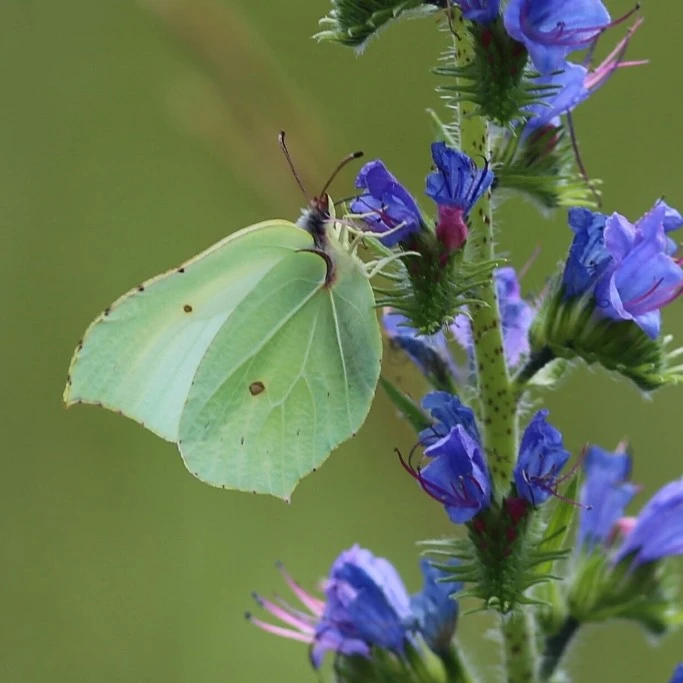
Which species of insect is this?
Gonepteryx rhamni
